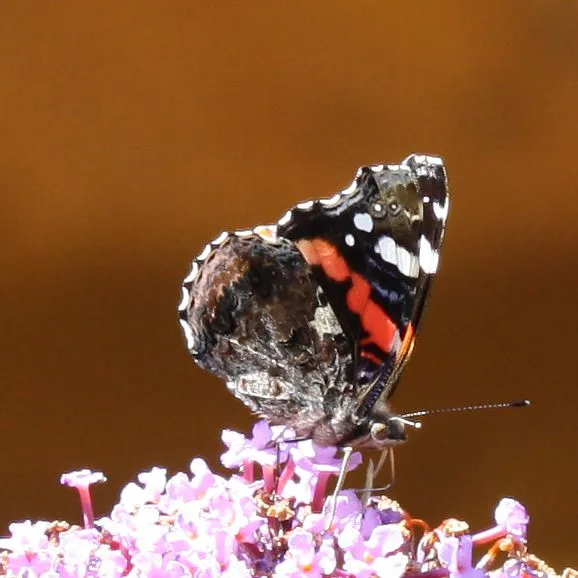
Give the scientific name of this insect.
Vanessa atalanta
